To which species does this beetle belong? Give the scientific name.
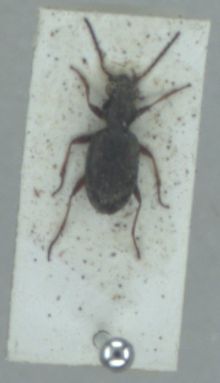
Asaphidion pallipes
